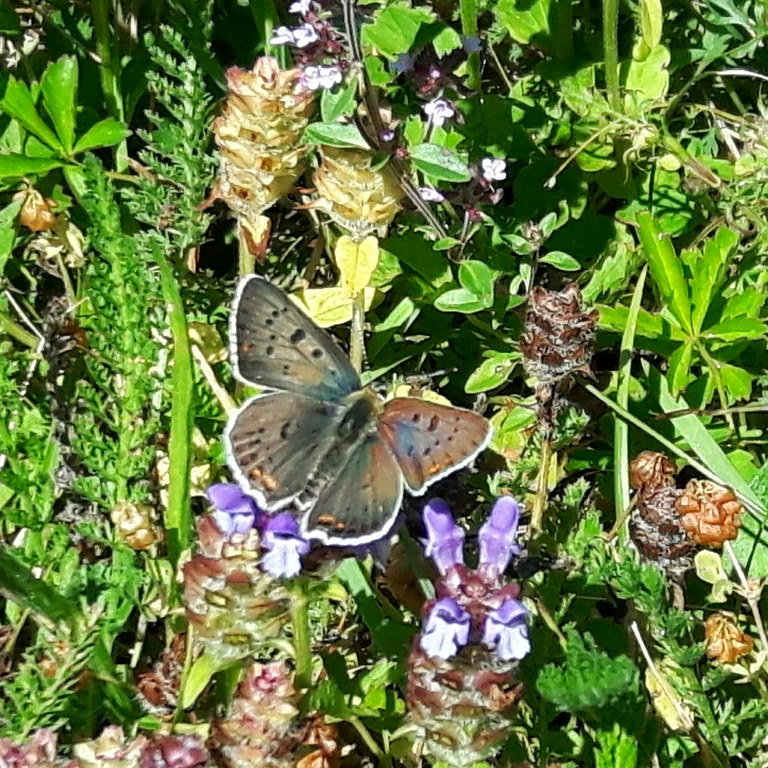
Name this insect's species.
Lycaena tityrus (also Loweia tityrus)
